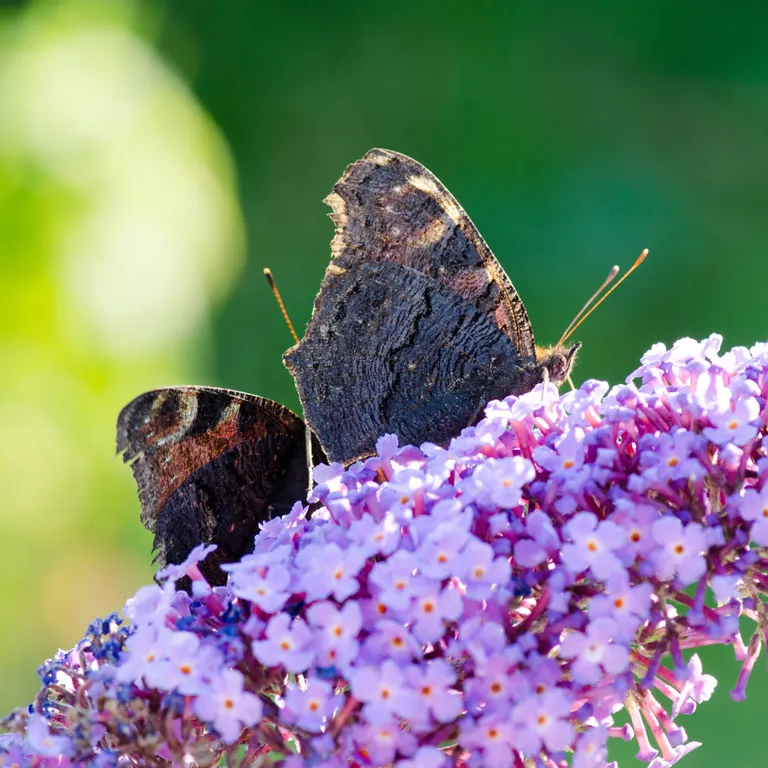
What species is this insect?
Aglais io
